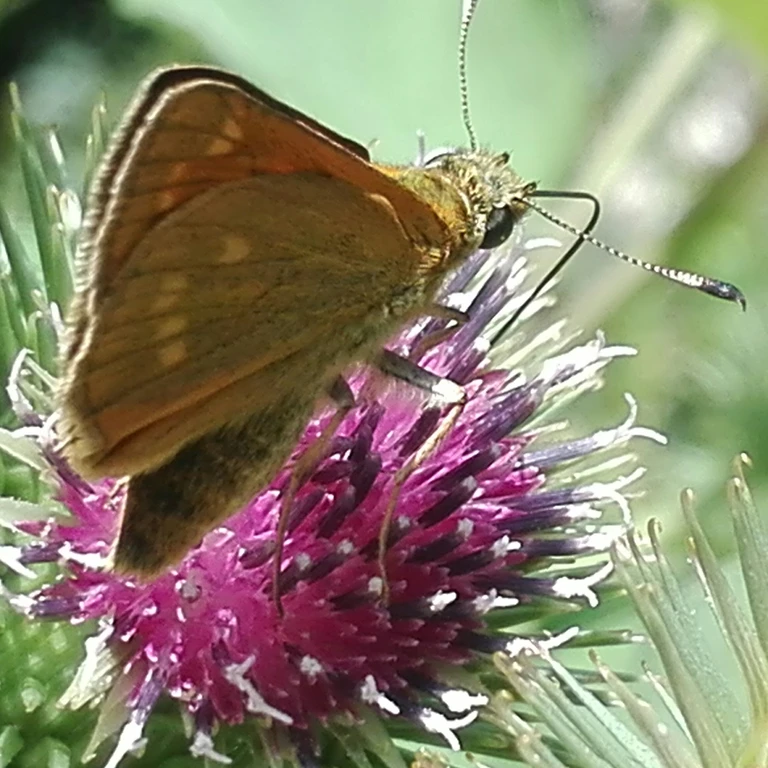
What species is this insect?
Ochlodes sylvanus (also Ochlodes venata)
